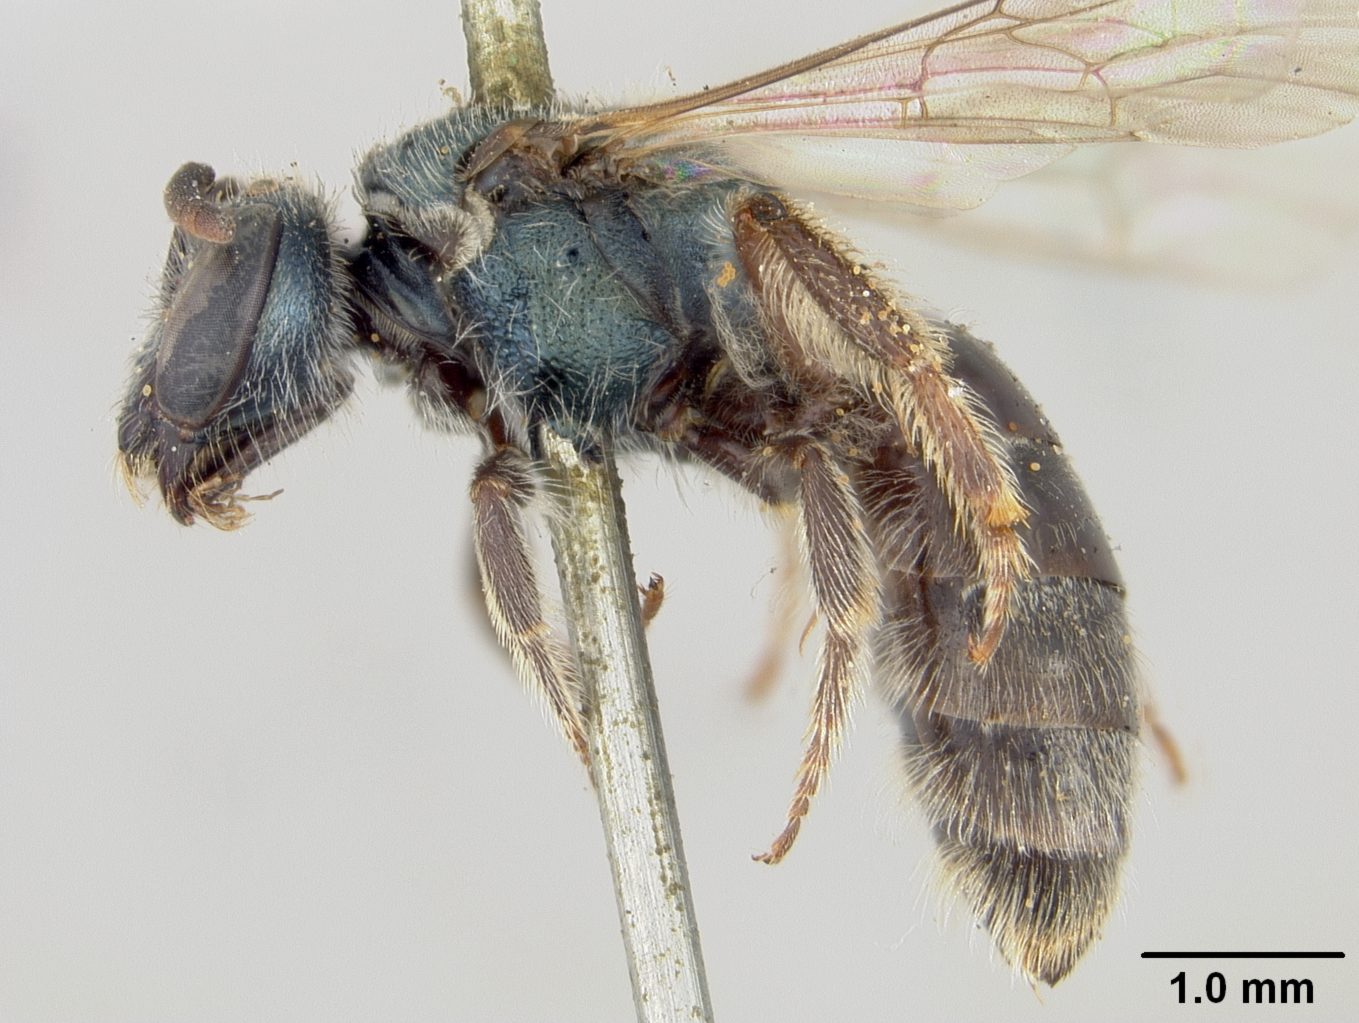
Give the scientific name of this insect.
Halictus bruneriellus
